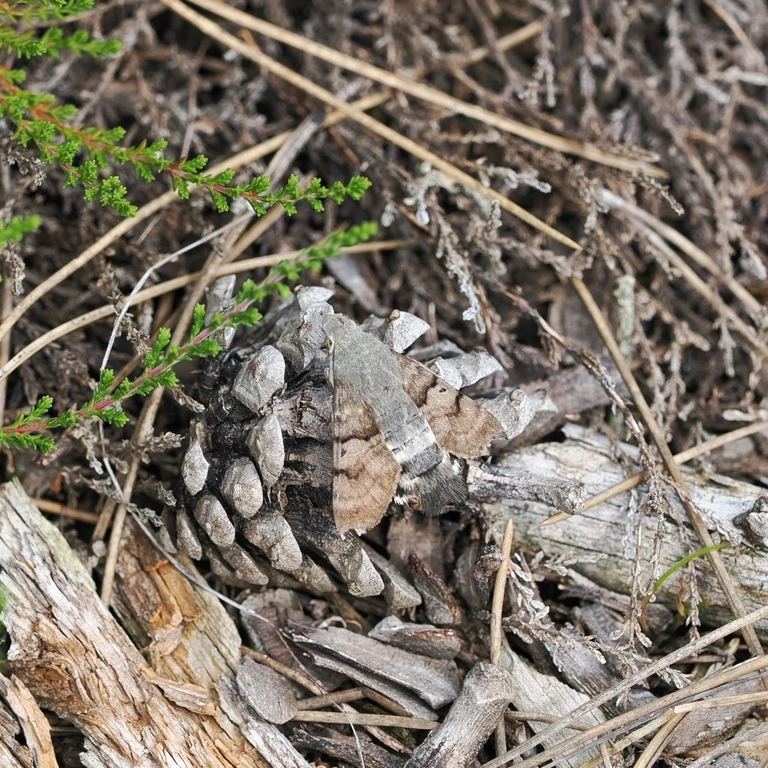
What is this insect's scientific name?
Macroglossum stellatarum
